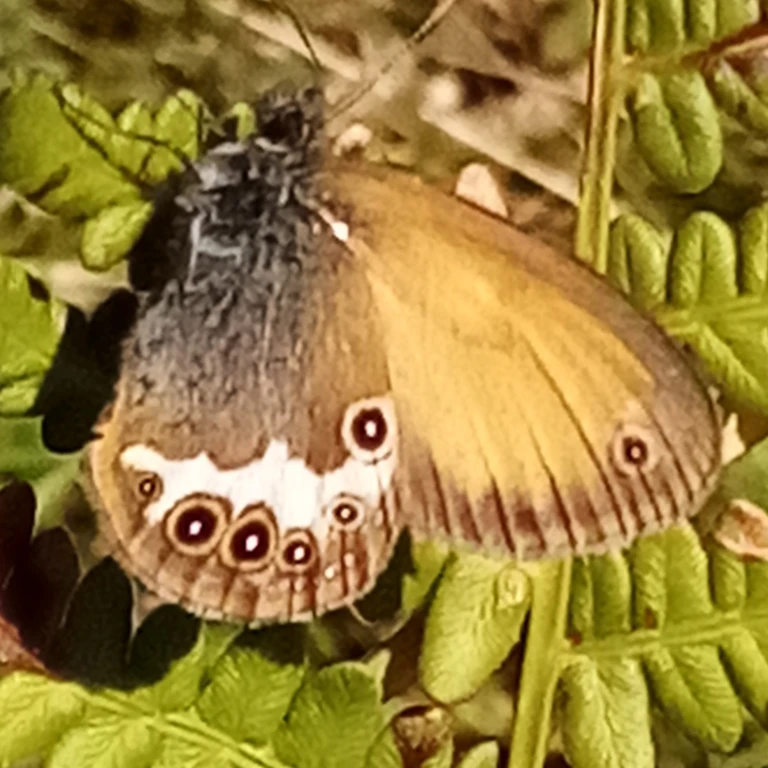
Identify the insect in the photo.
Coenonympha arcania
